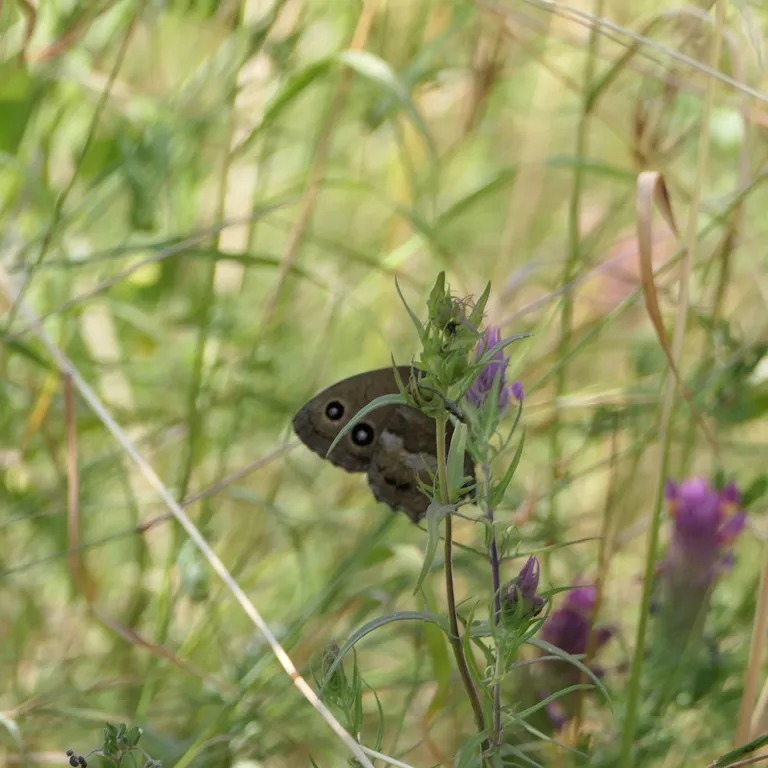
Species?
Minois dryas
